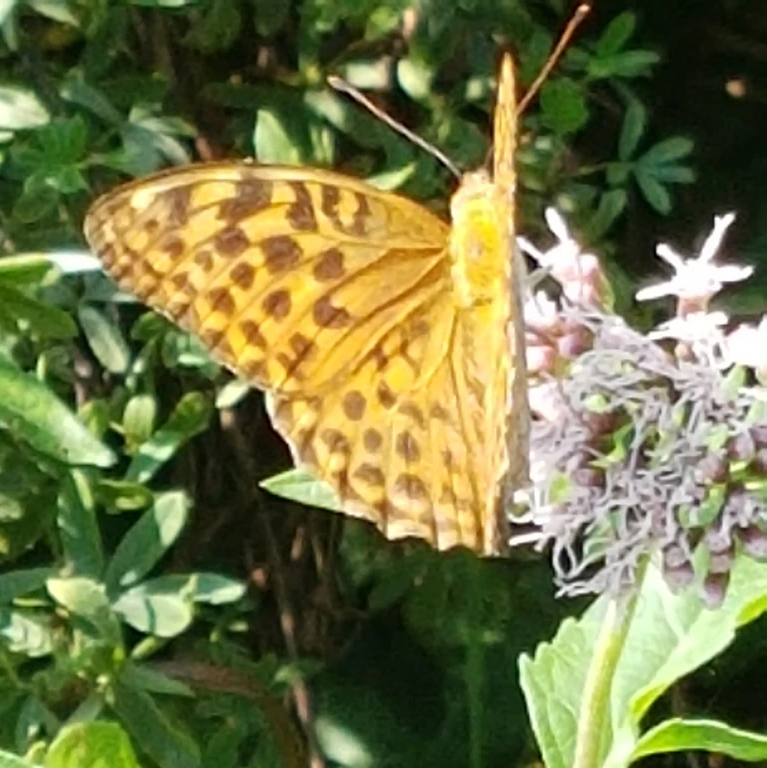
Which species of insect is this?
Argynnis paphia
